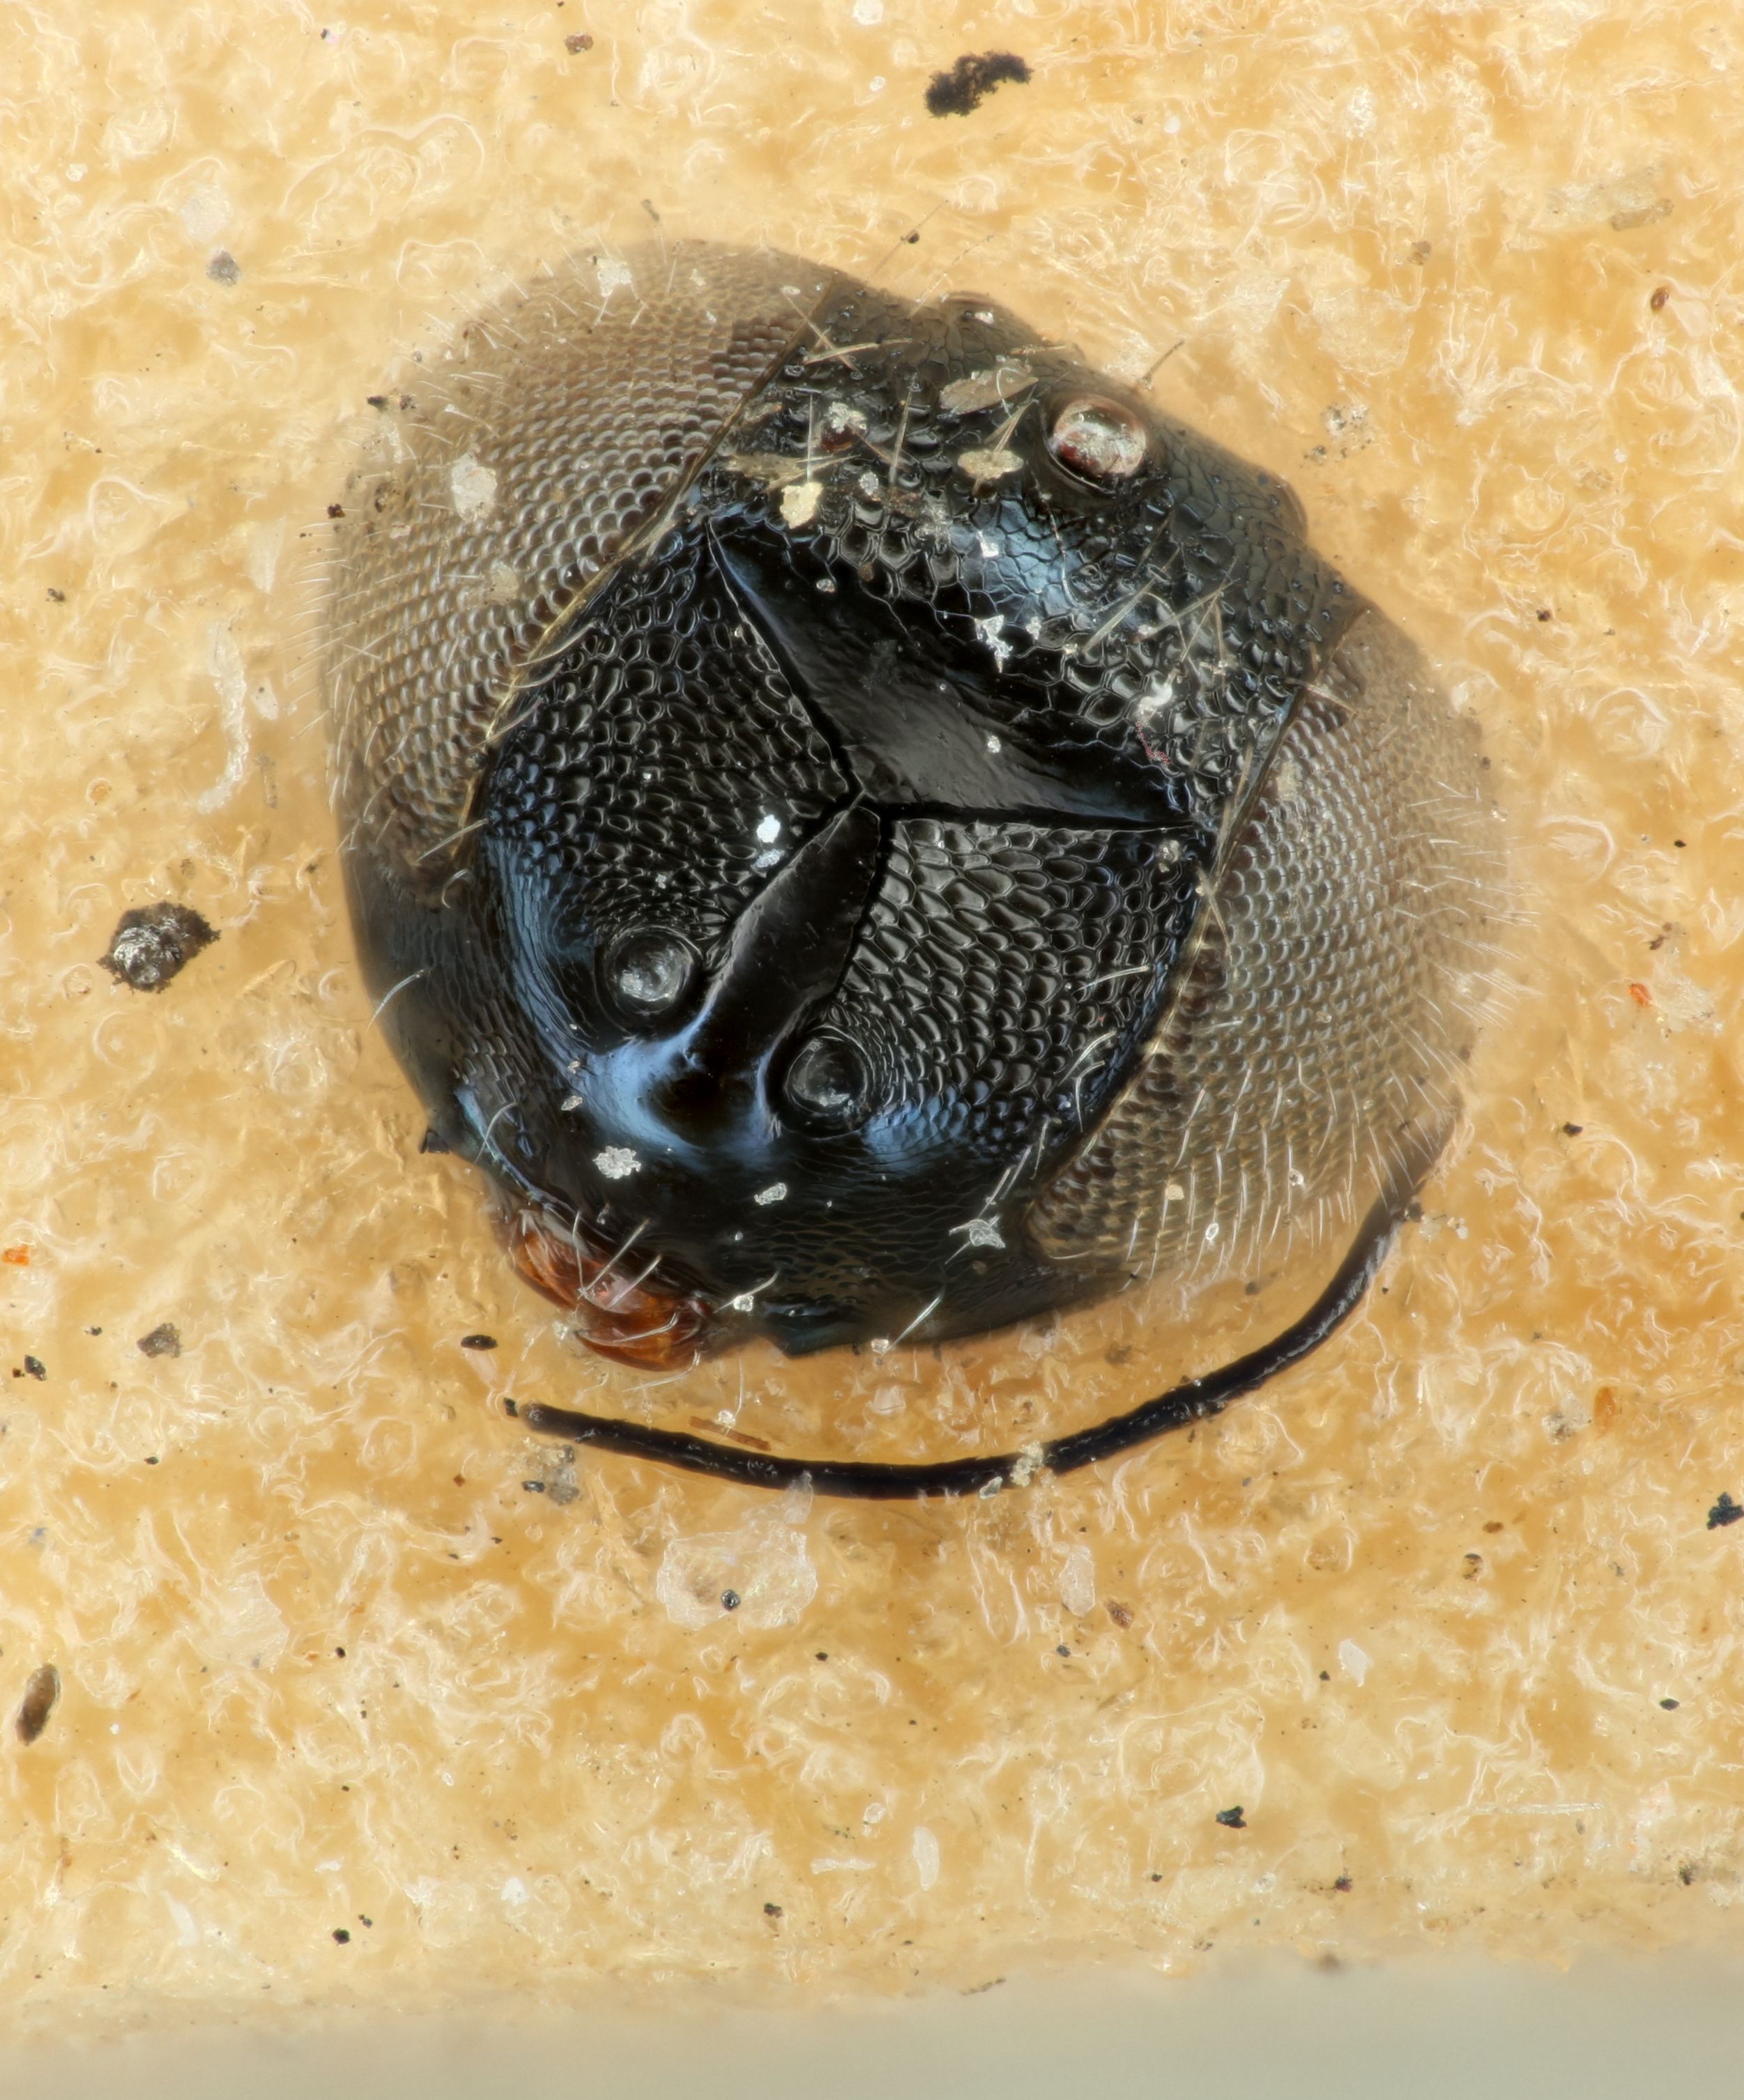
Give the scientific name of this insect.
Holcopelte floridana
